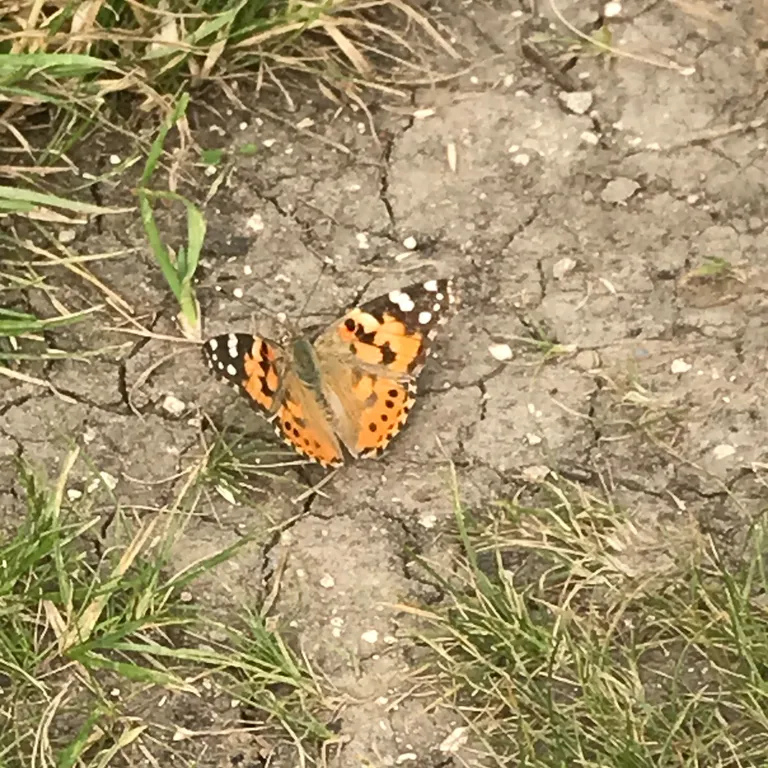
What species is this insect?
Vanessa cardui
